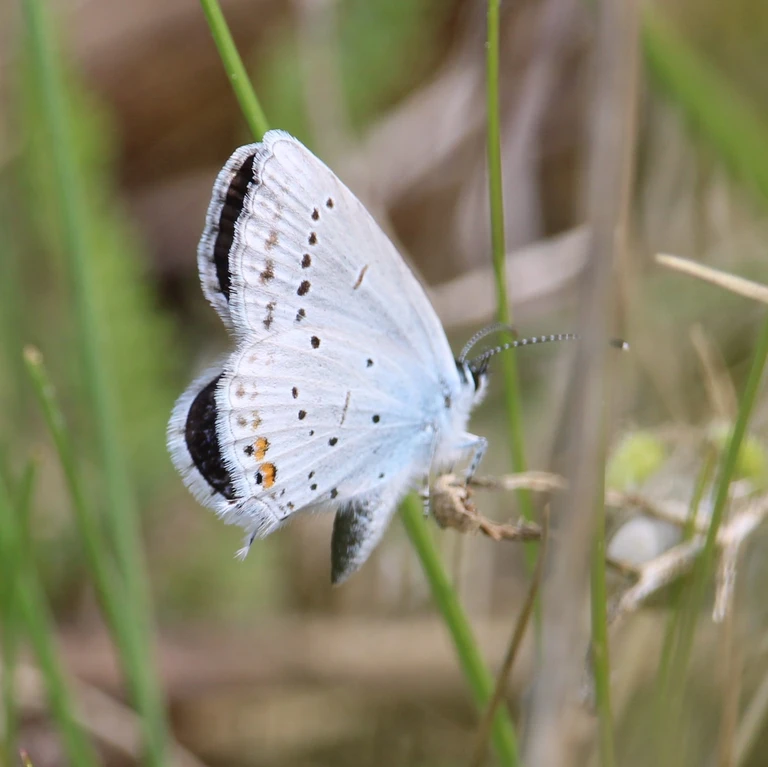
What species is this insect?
Cupido argiades (also Elkalyce argiades)
